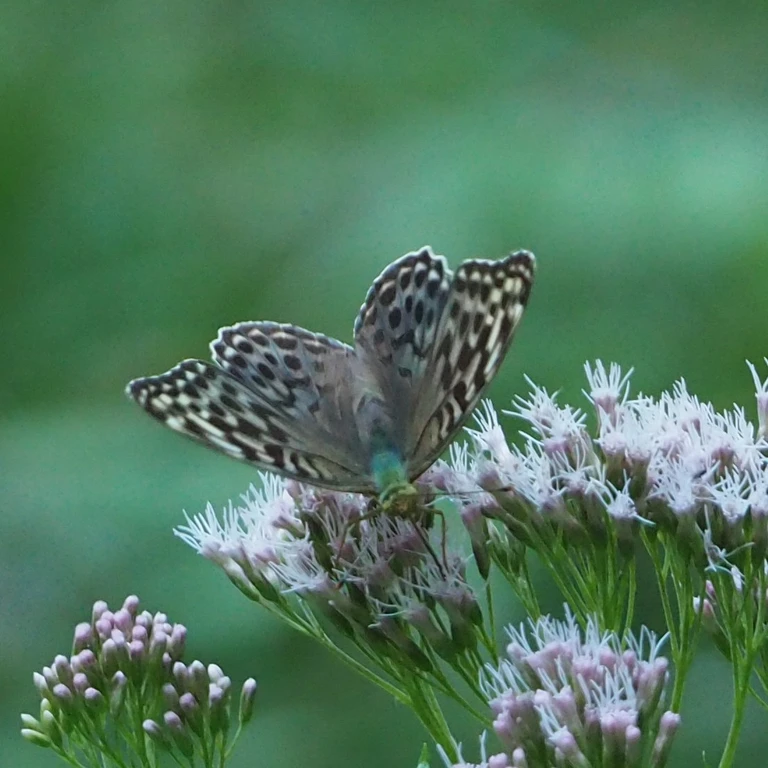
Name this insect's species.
Argynnis paphia
